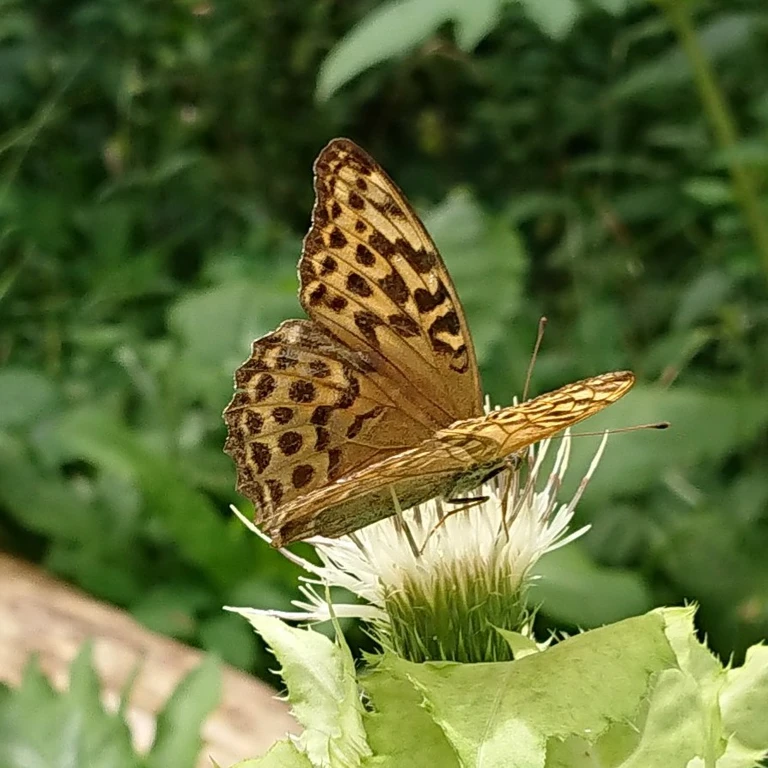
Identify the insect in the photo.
Argynnis paphia
